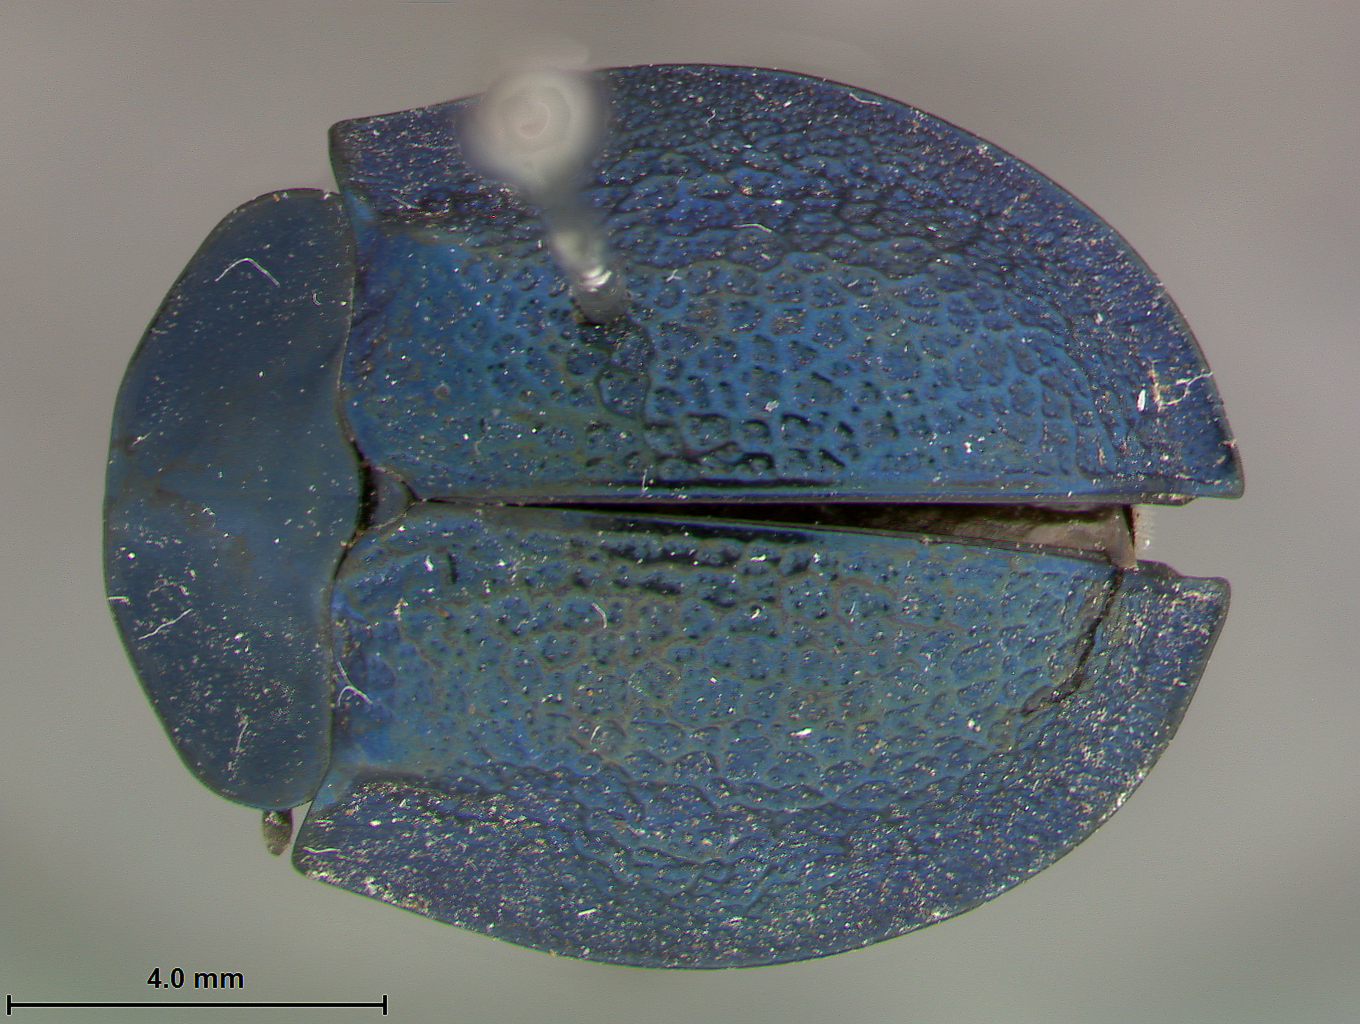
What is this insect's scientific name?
Cyrtonota cyanea
